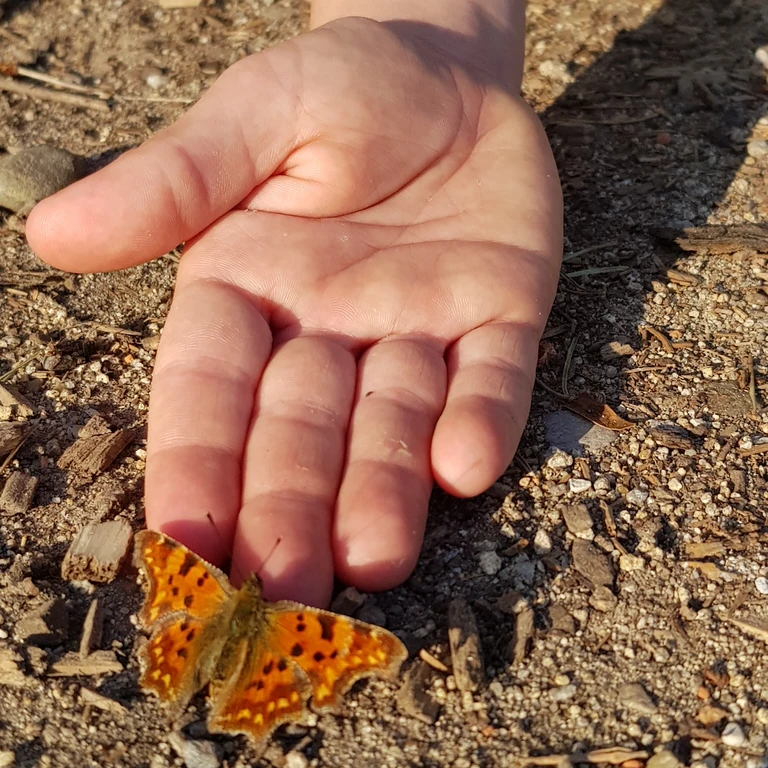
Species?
Polygonia c-album
